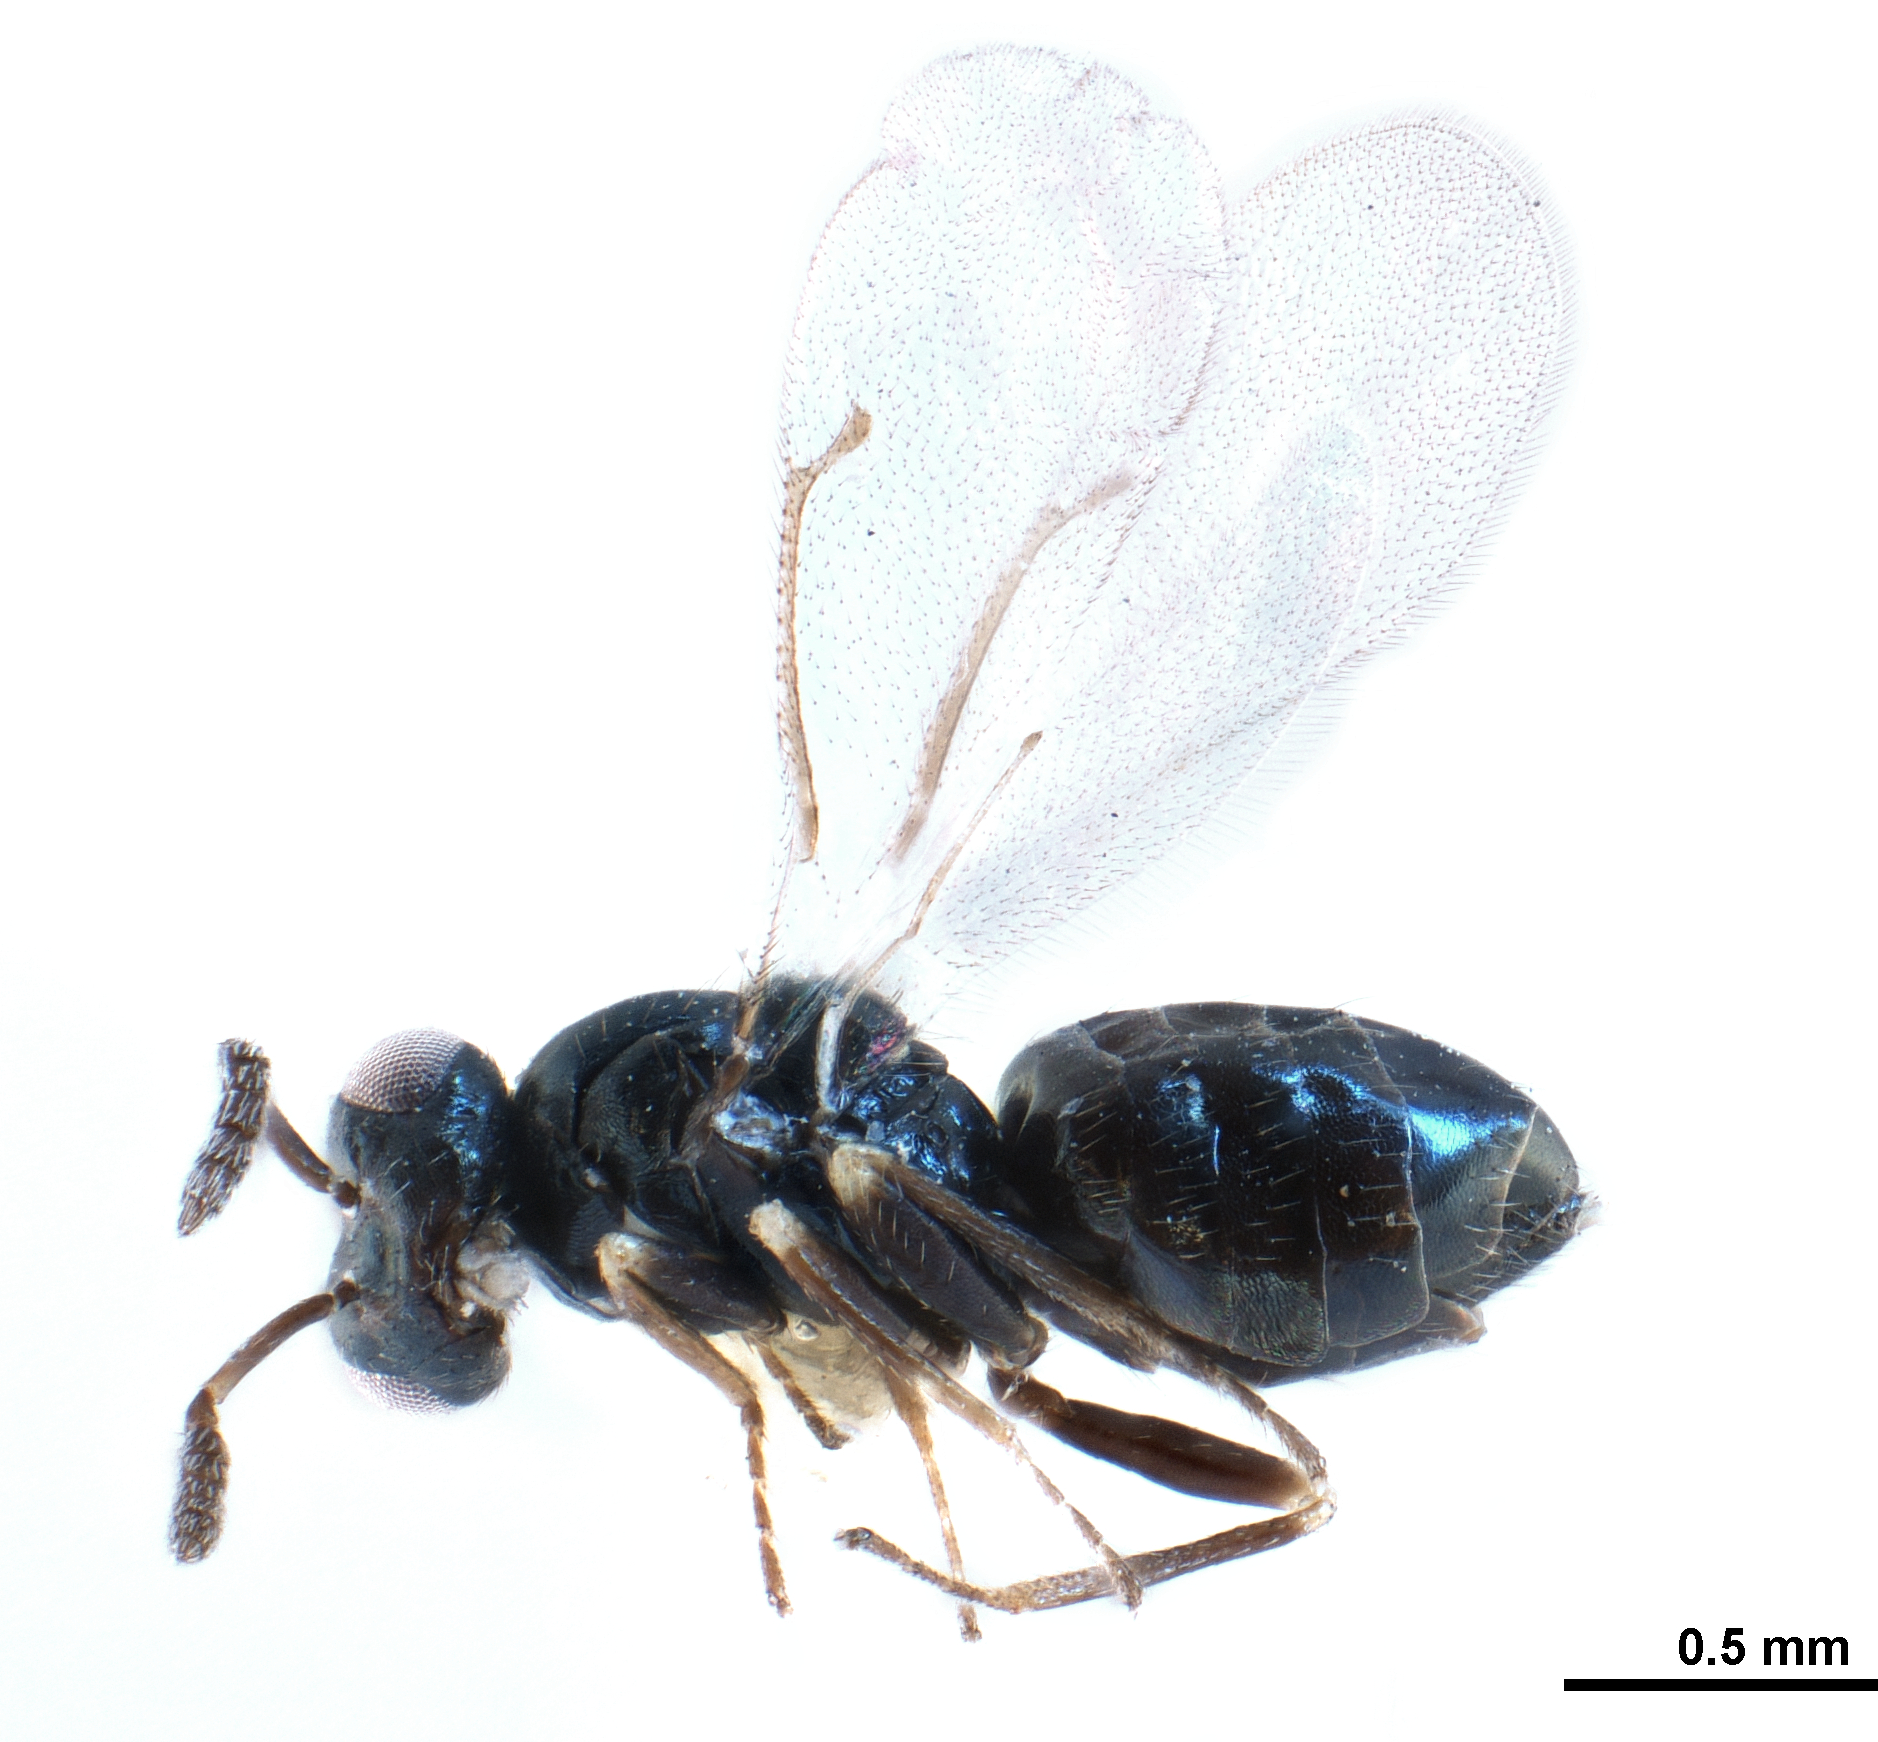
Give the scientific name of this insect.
Oomyzus scaposus
